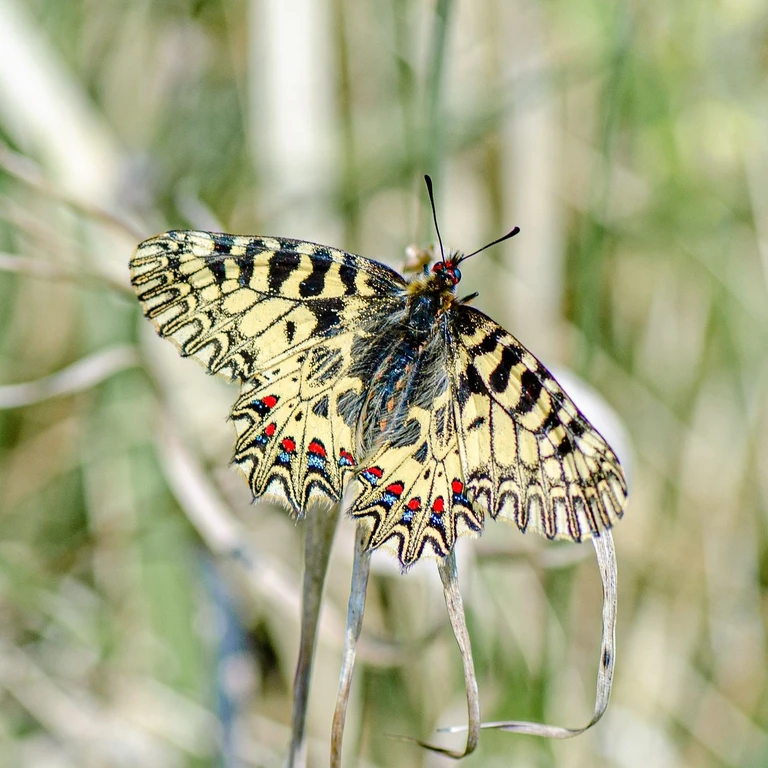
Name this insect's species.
Zerynthia polyxena
